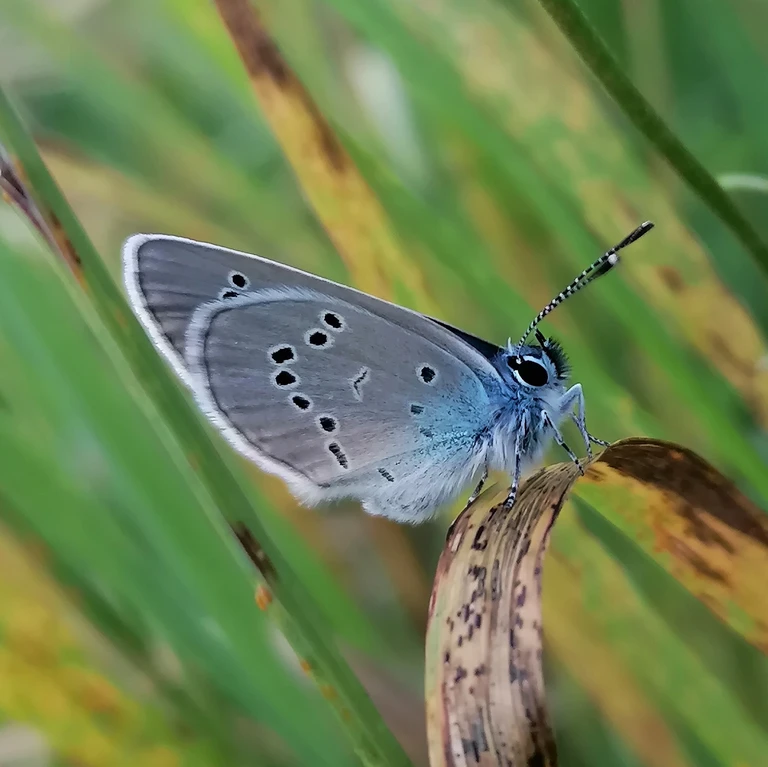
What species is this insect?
Cyaniris semiargus
